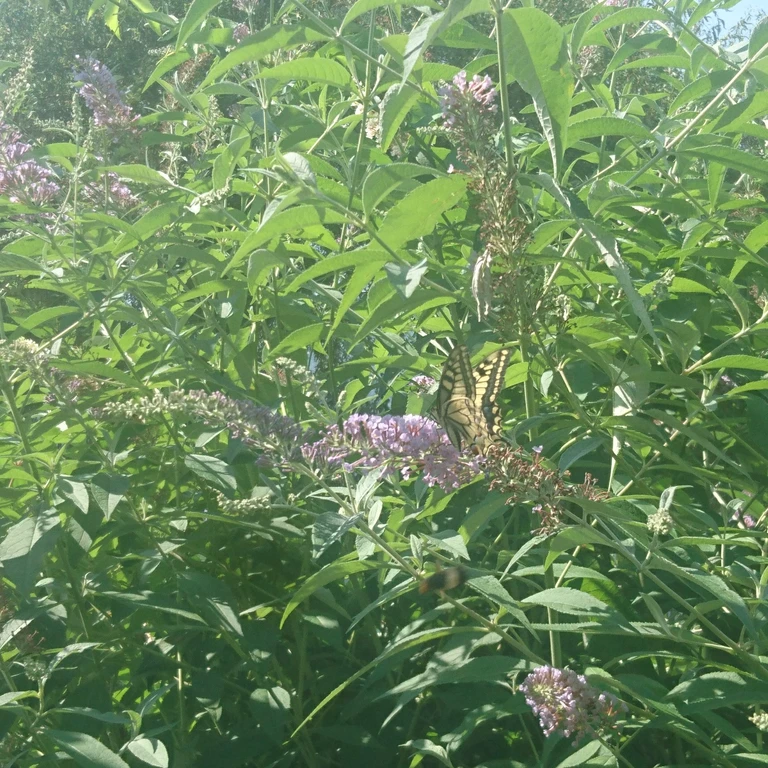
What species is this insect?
Papilio machaon
